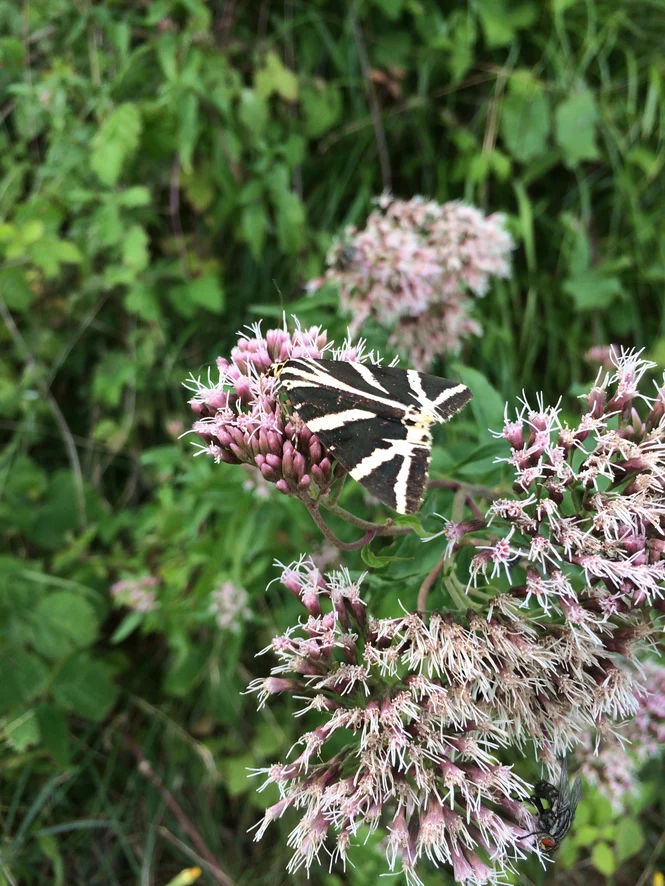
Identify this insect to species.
Euplagia quadripunctaria
